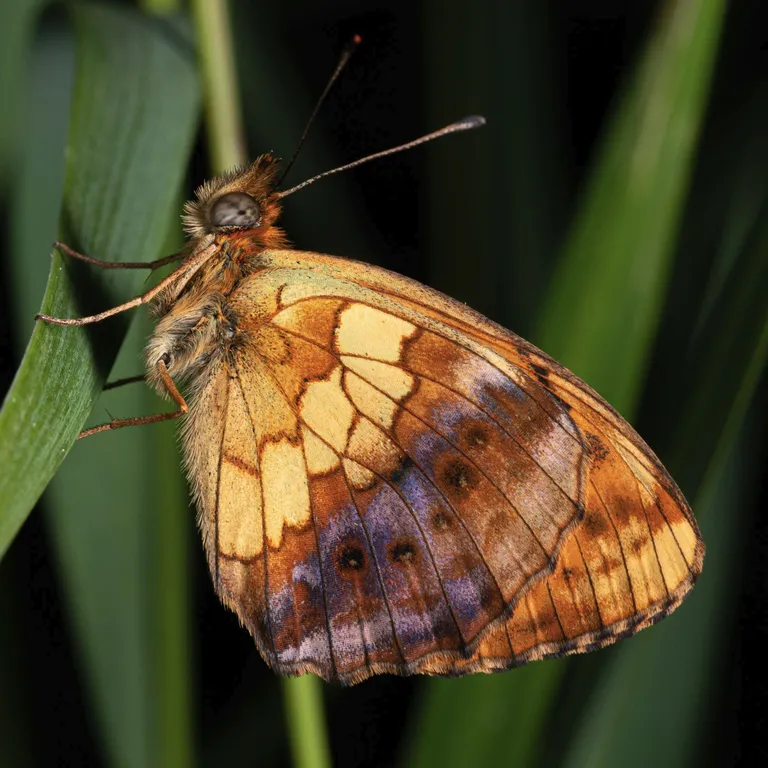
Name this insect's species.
Brenthis daphne
